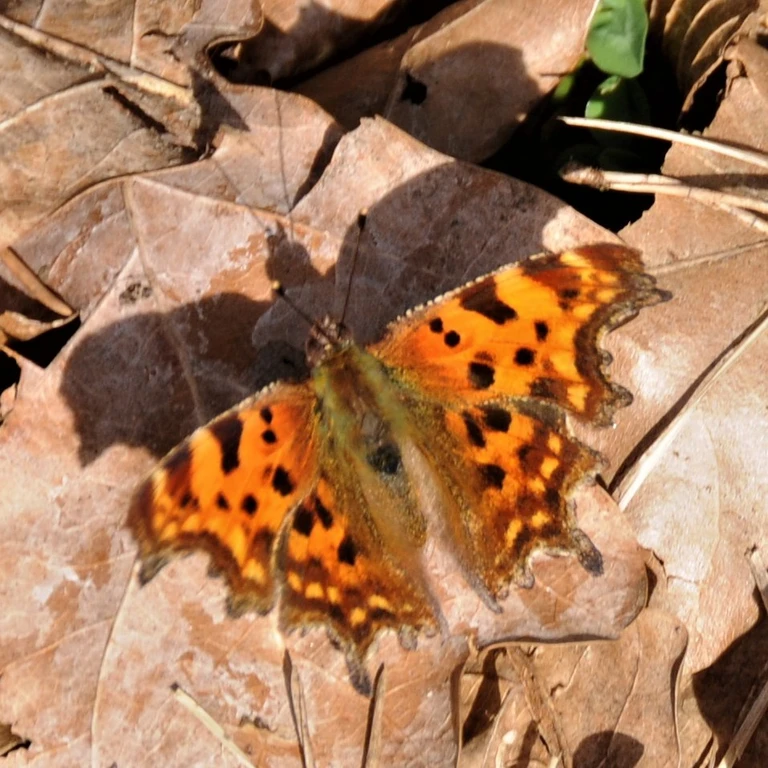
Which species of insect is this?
Polygonia c-album
